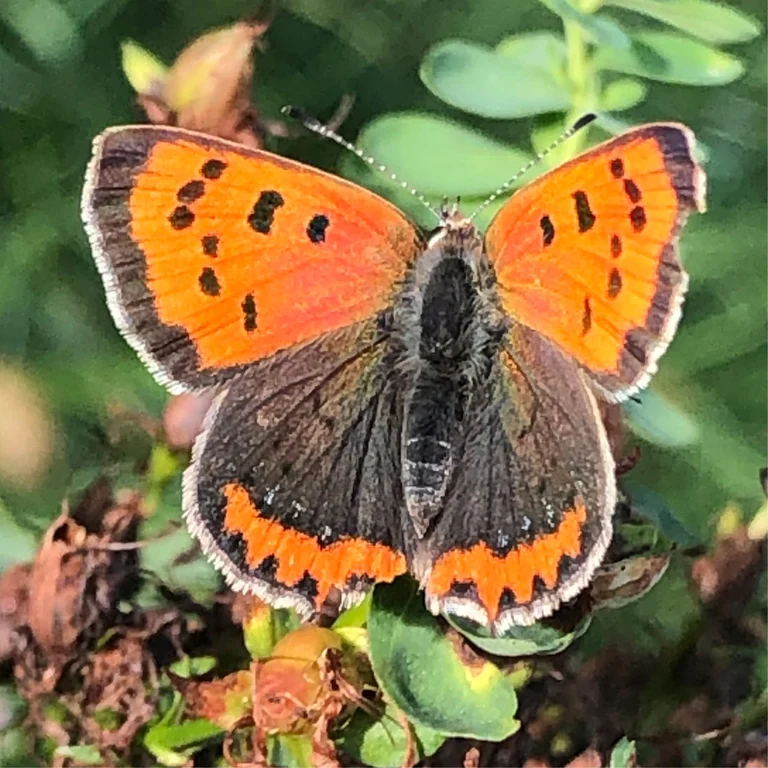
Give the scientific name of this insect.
Lycaena phlaeas
